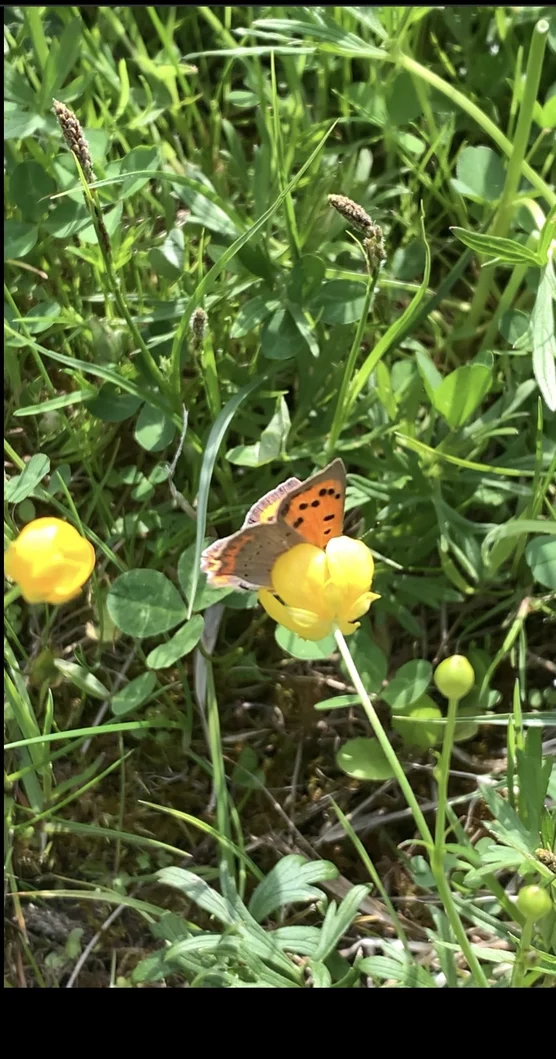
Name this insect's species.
Lycaena phlaeas
